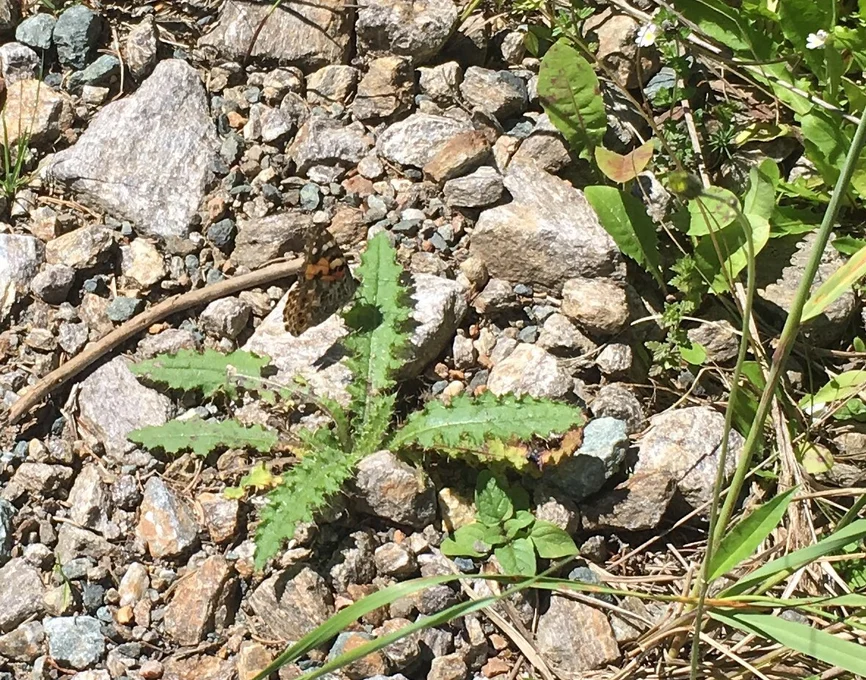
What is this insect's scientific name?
Vanessa cardui
